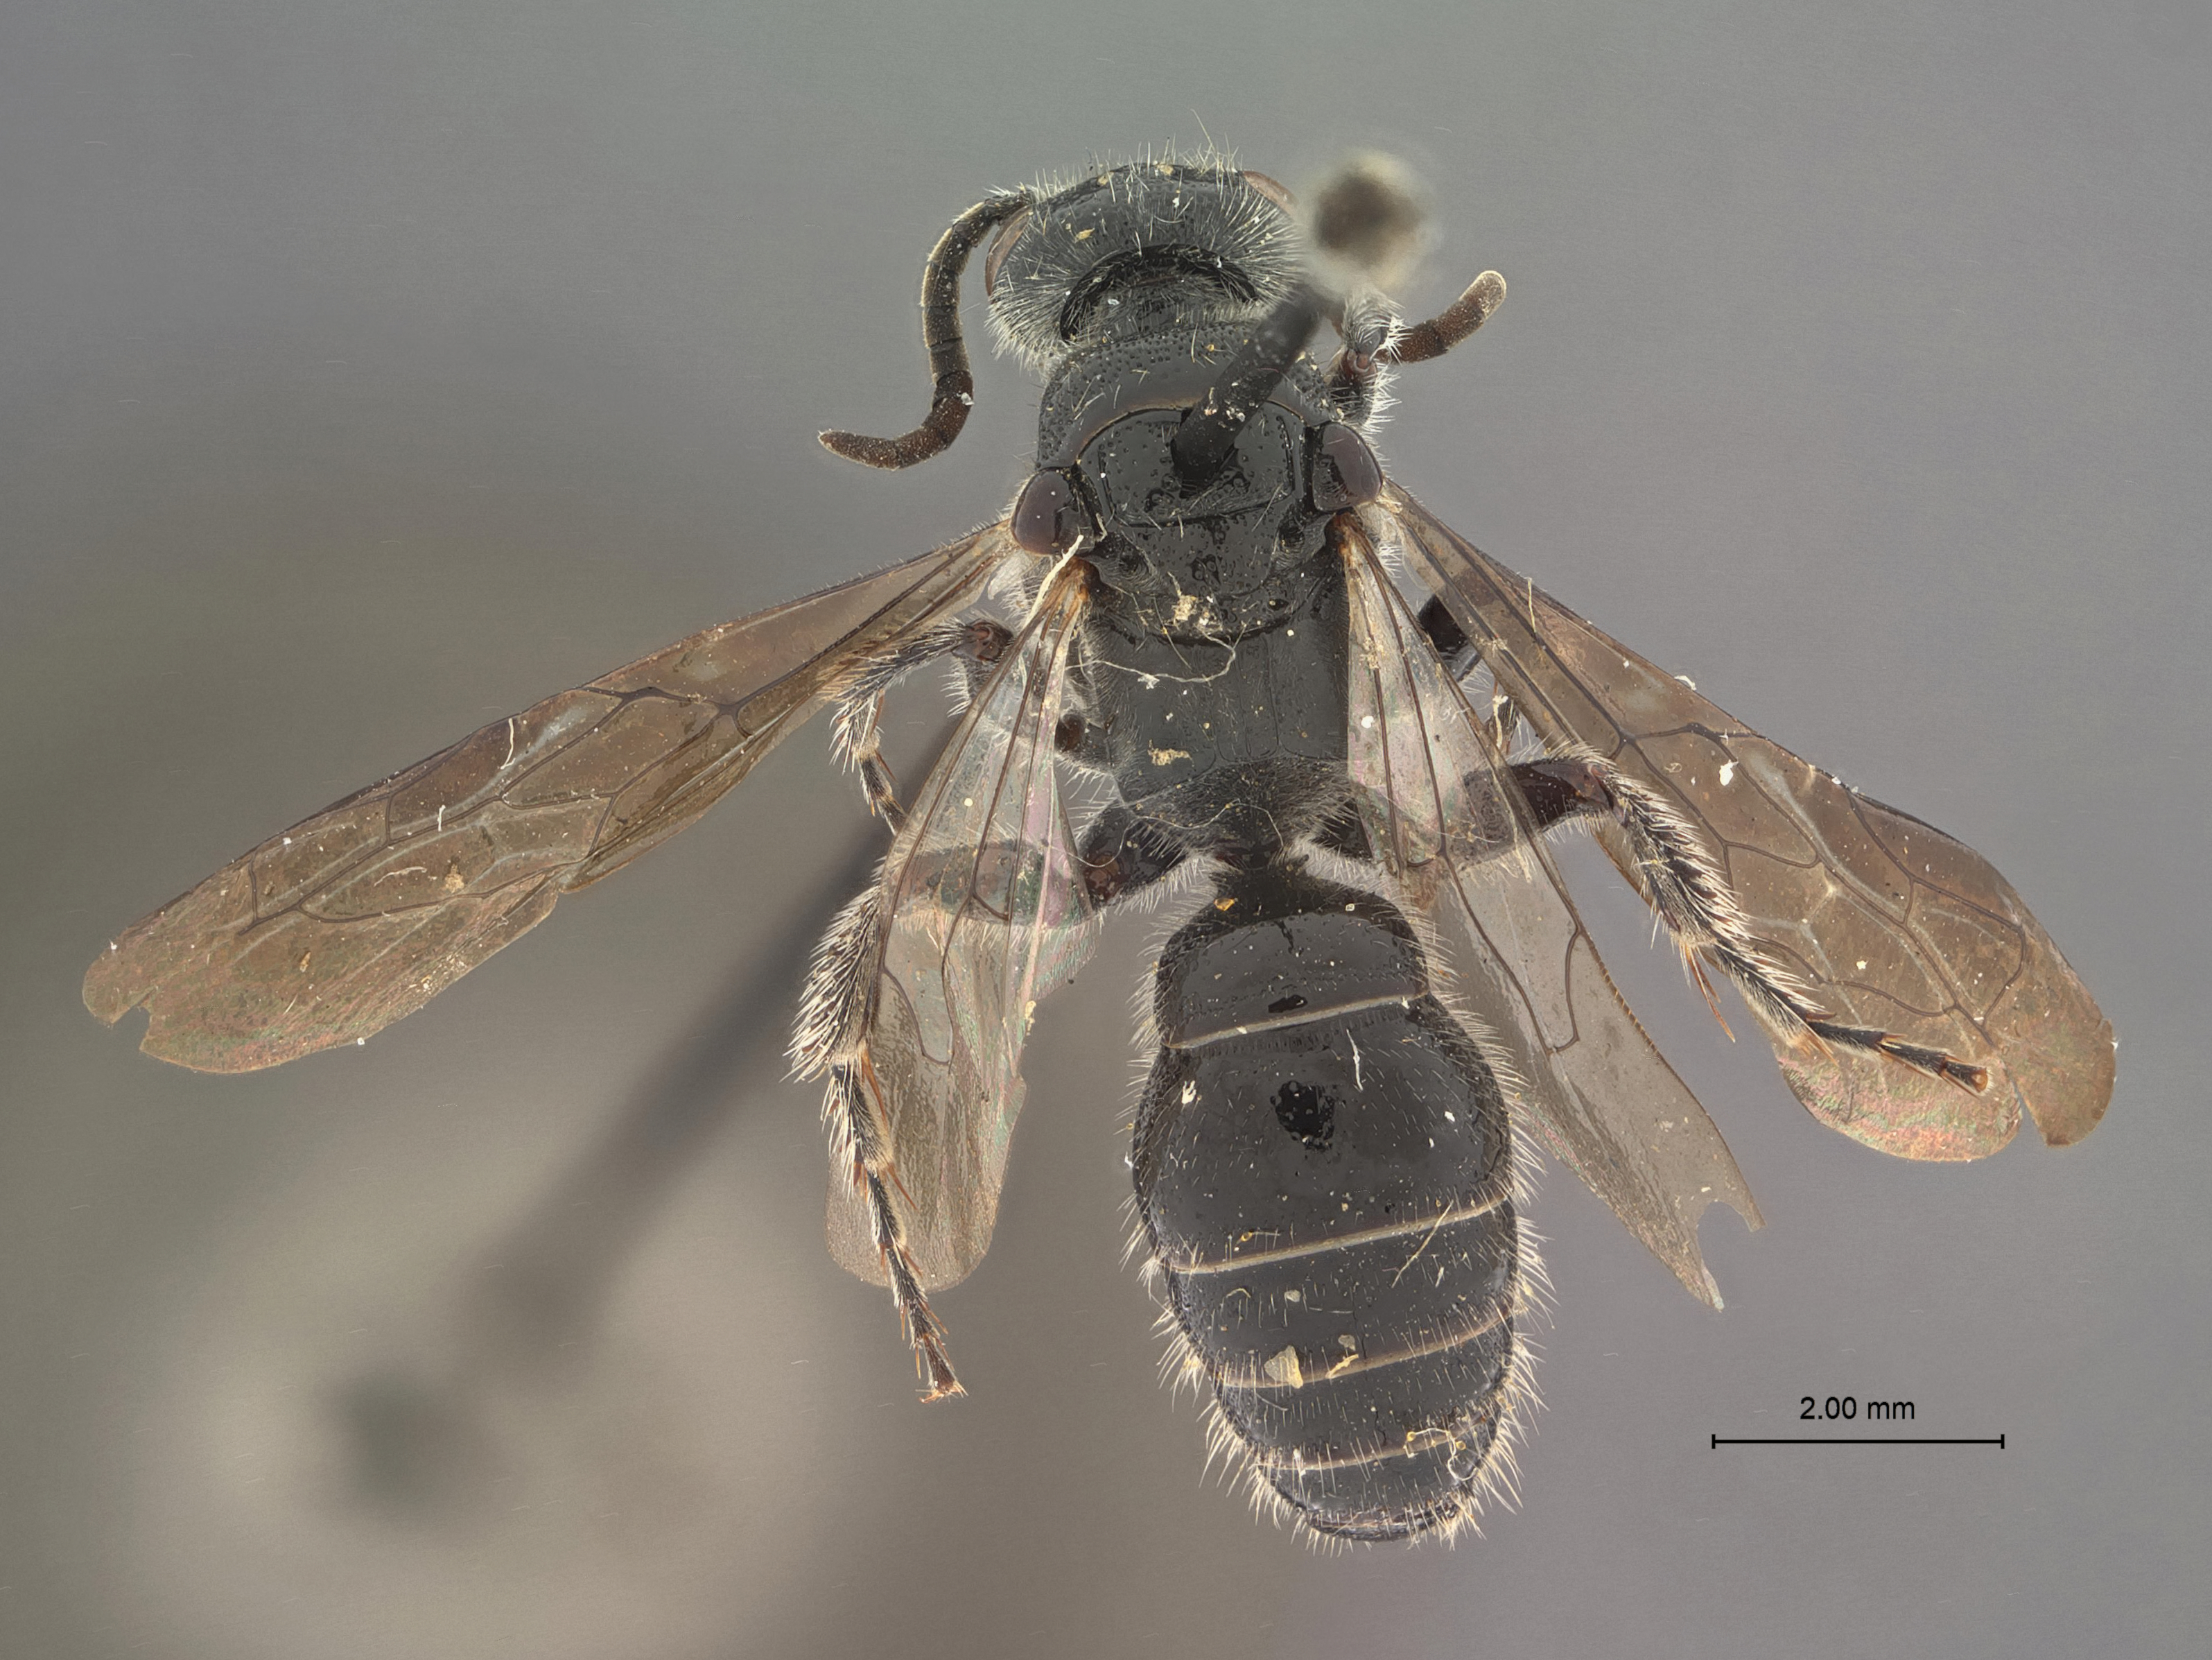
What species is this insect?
Tiphia matura
